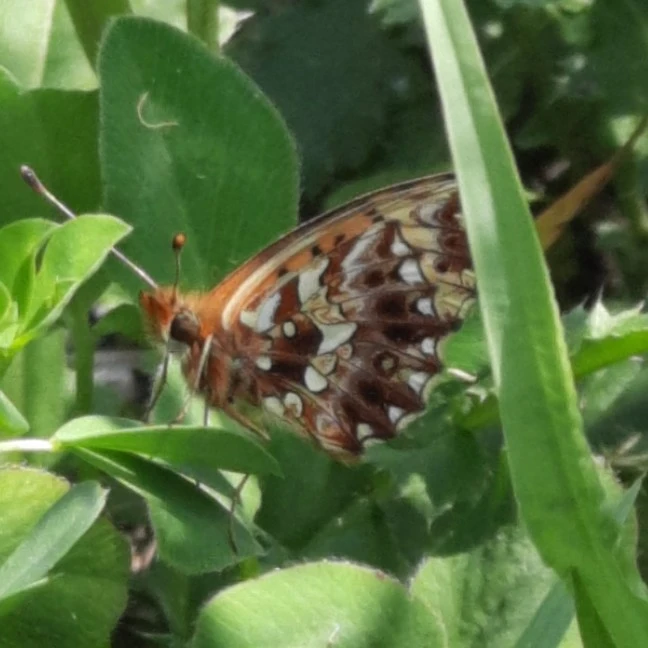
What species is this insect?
Boloria dia
